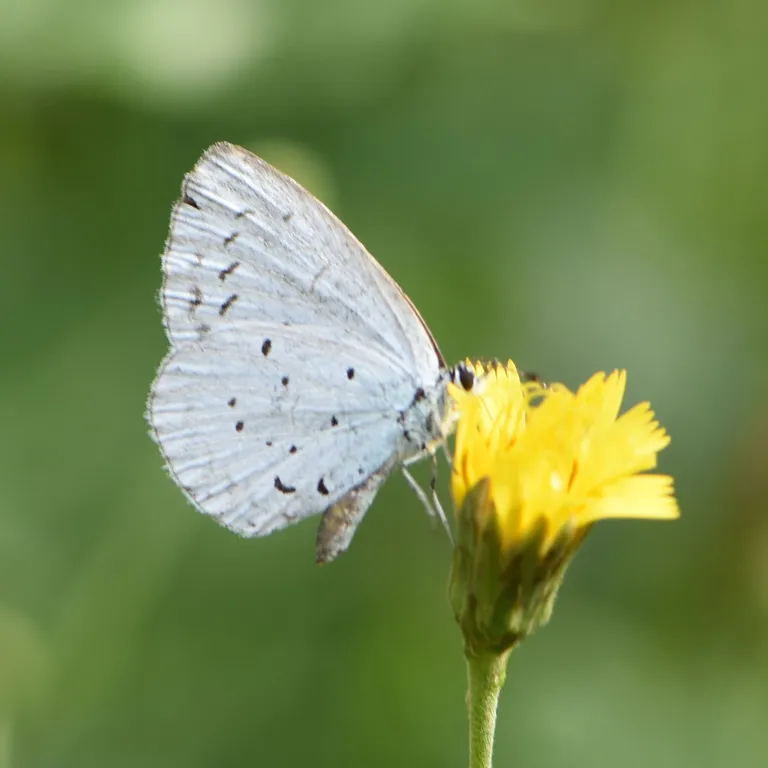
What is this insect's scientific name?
Celastrina argiolus
